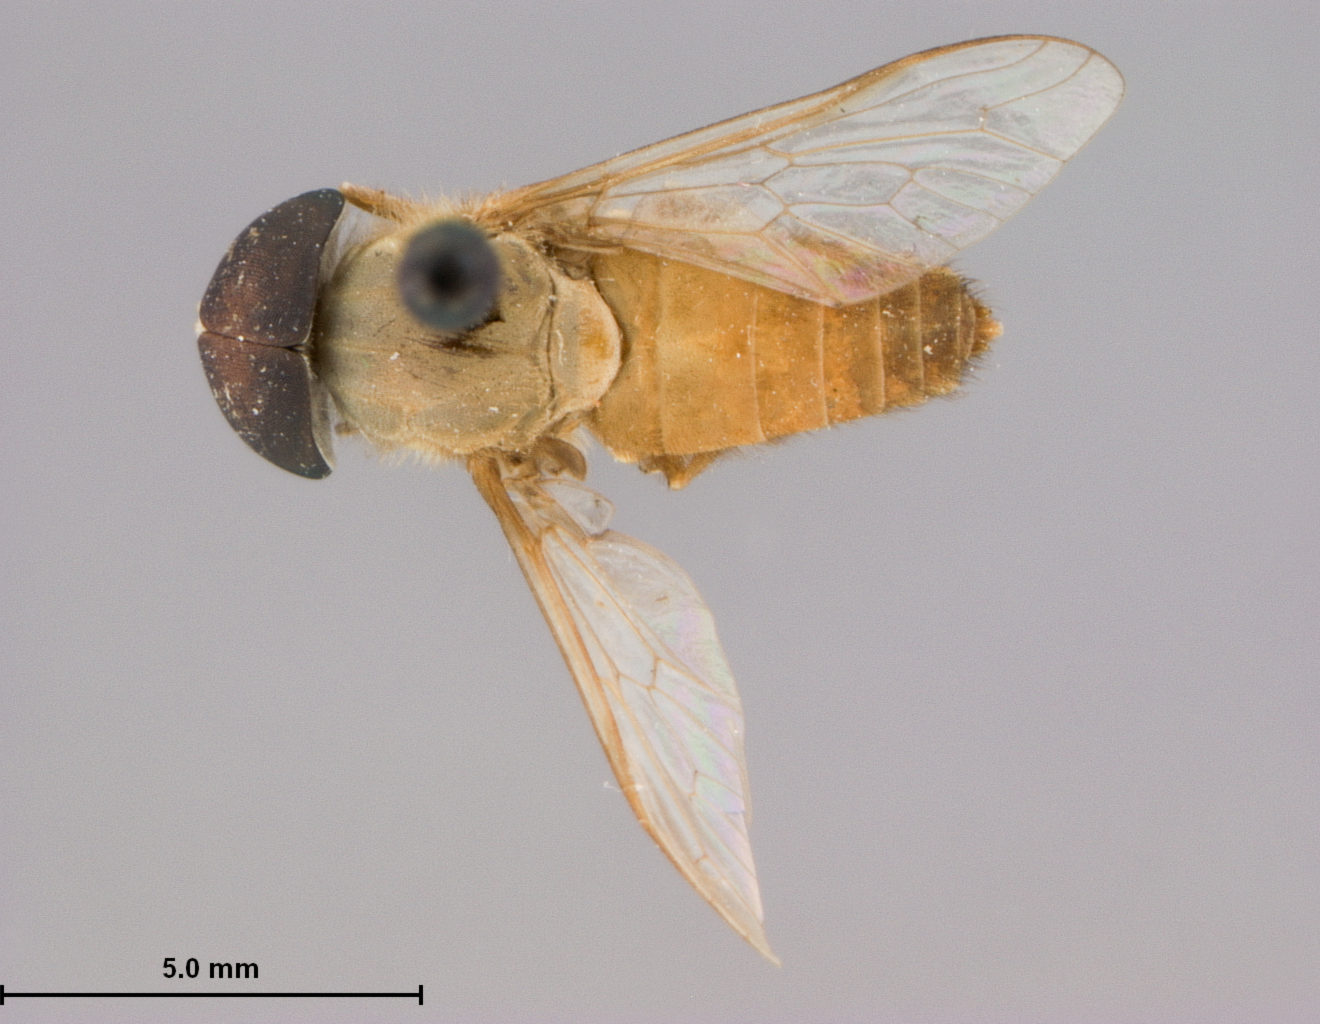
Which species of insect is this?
Tabanus gilvellus
